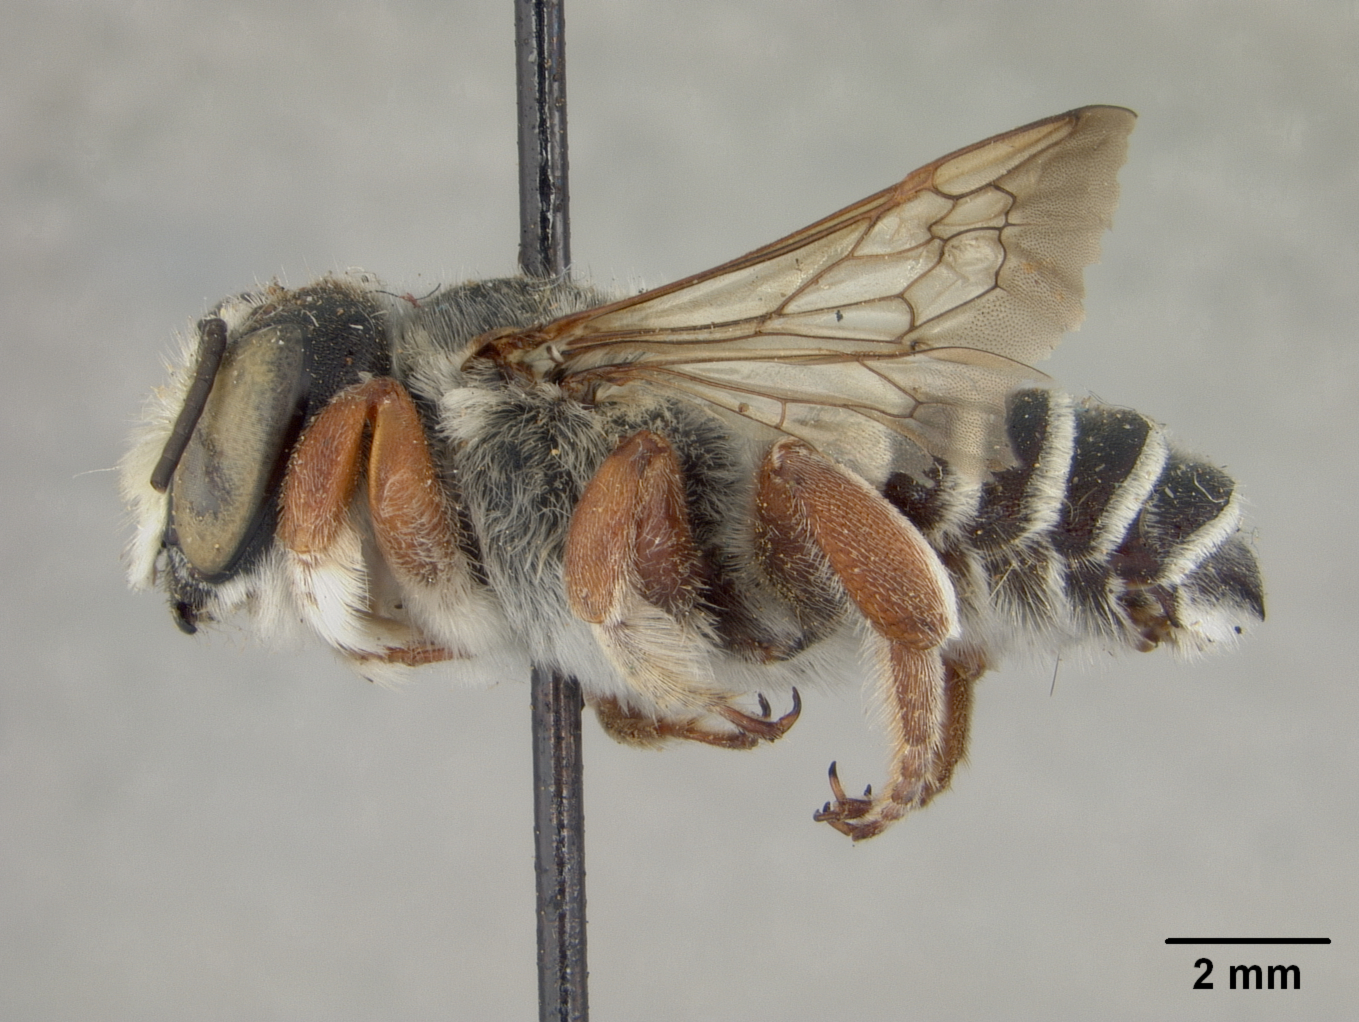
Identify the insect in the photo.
Megachile indianorum
